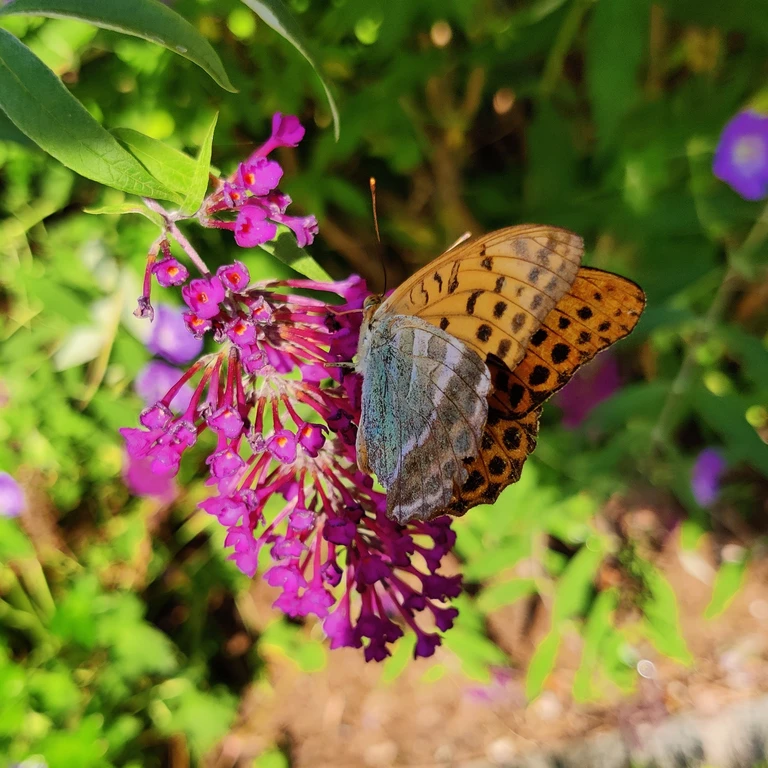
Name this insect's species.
Argynnis paphia
